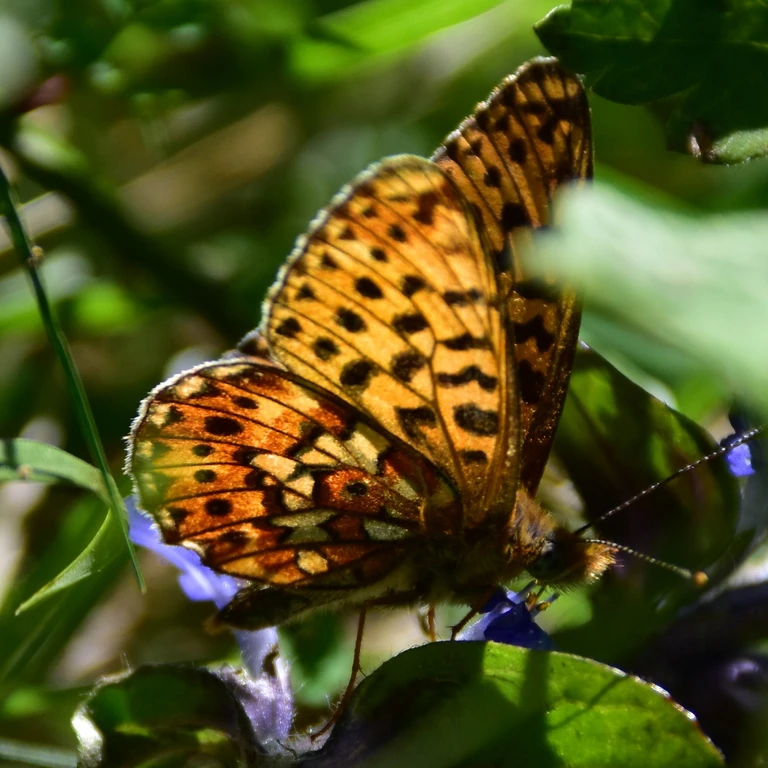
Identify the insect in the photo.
Boloria euphrosyne (also Clossiana euphrosyne)
